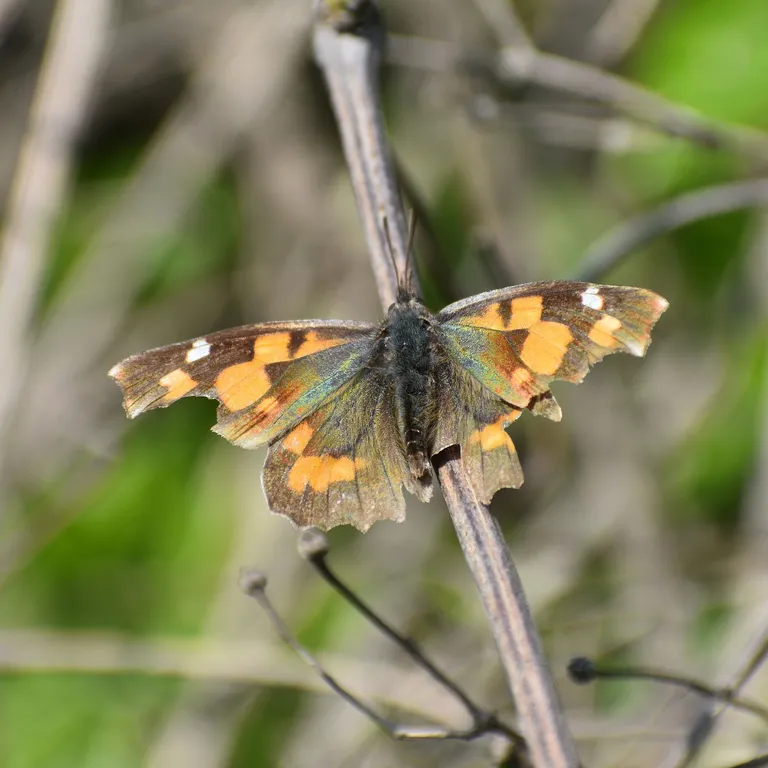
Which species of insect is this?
Libythea celtis
